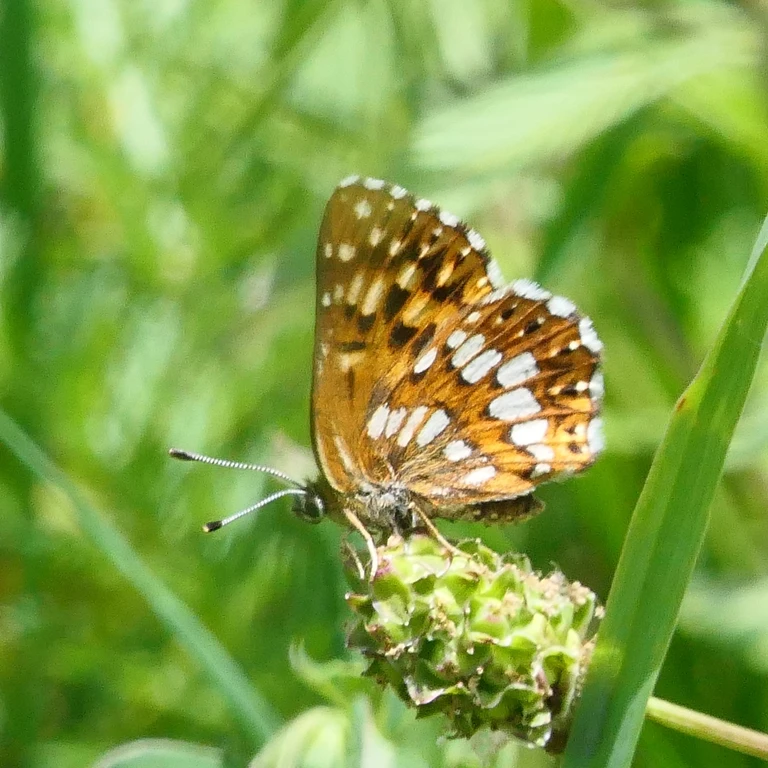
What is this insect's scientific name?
Hamearis lucina
